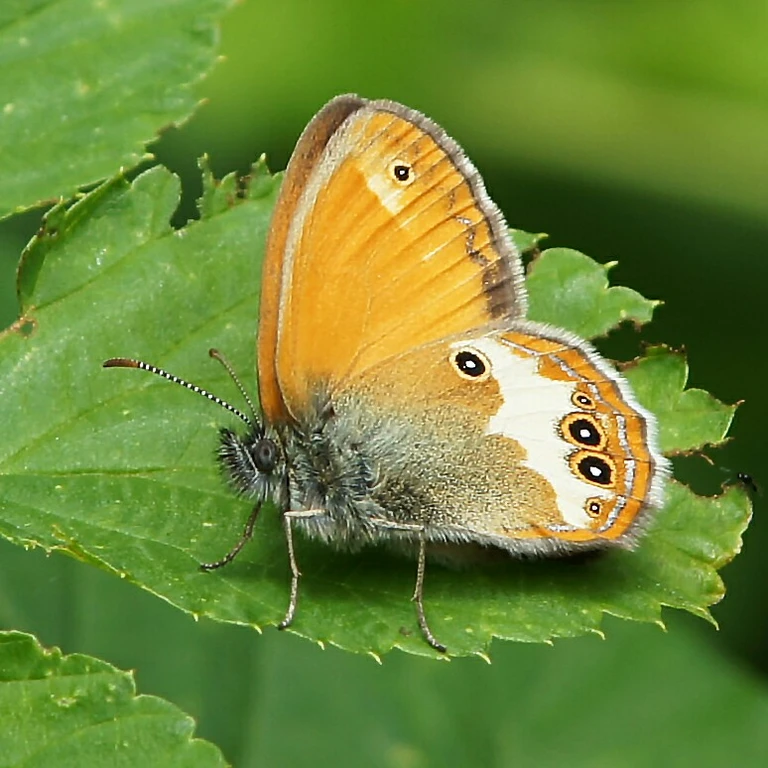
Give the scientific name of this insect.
Coenonympha arcania
